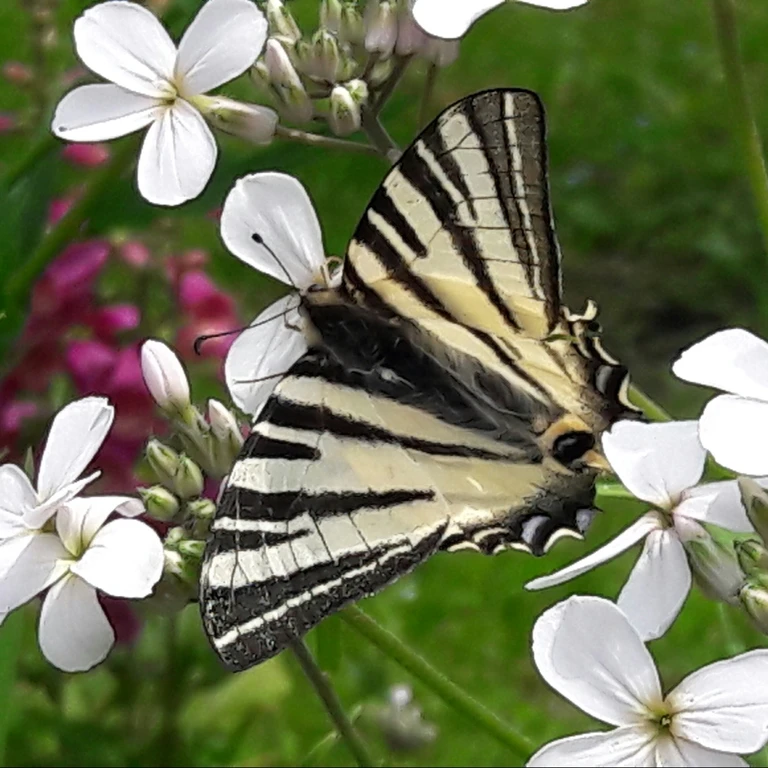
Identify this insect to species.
Iphiclides podalirius
